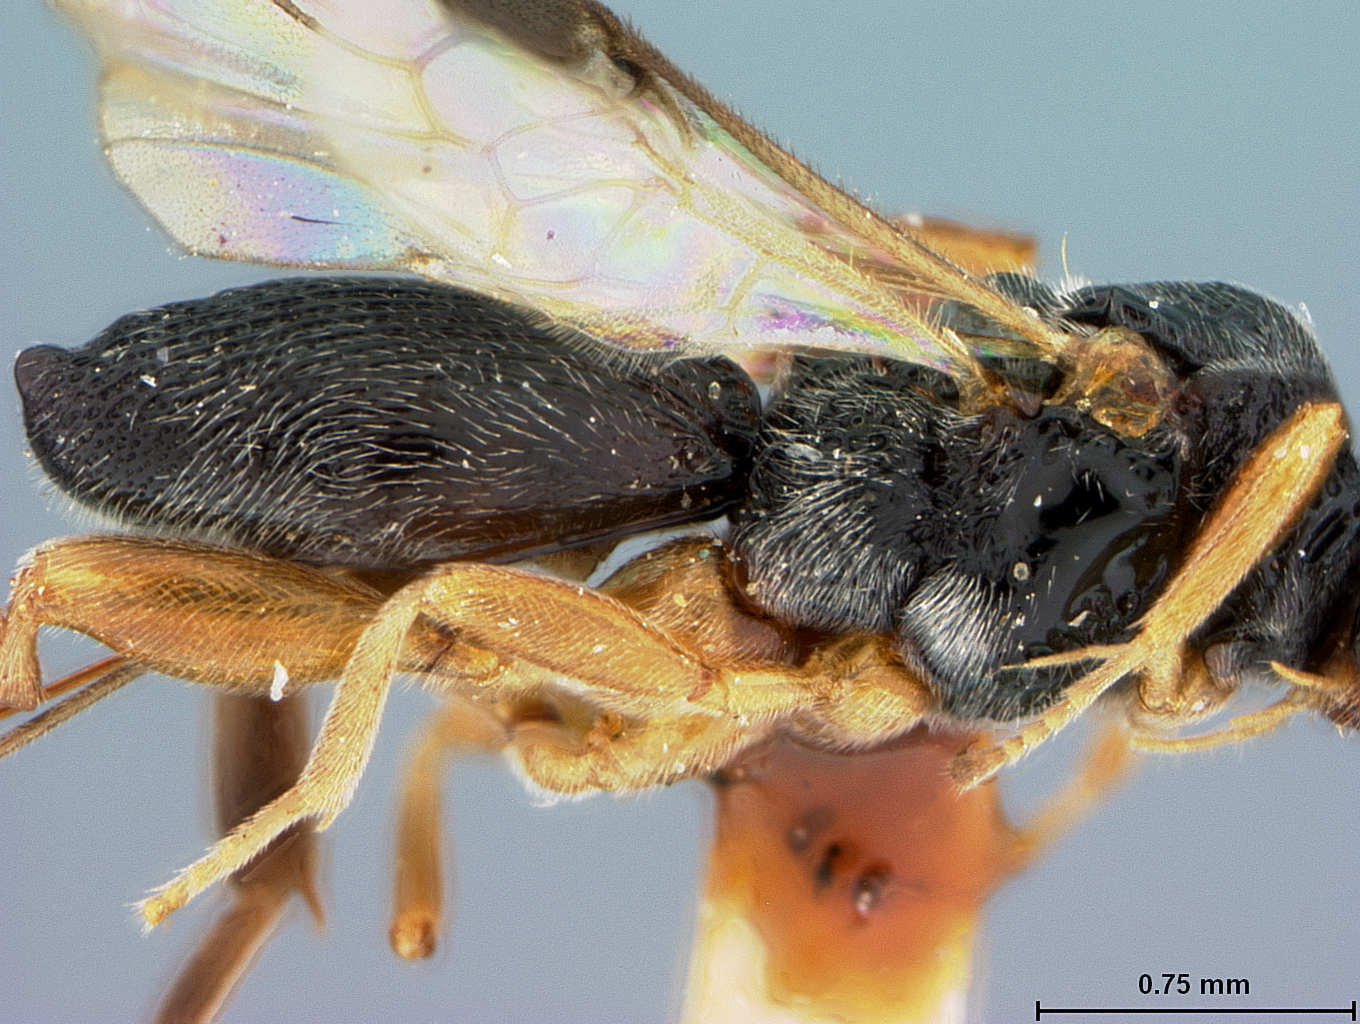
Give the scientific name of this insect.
Canalicephalus orientalis
